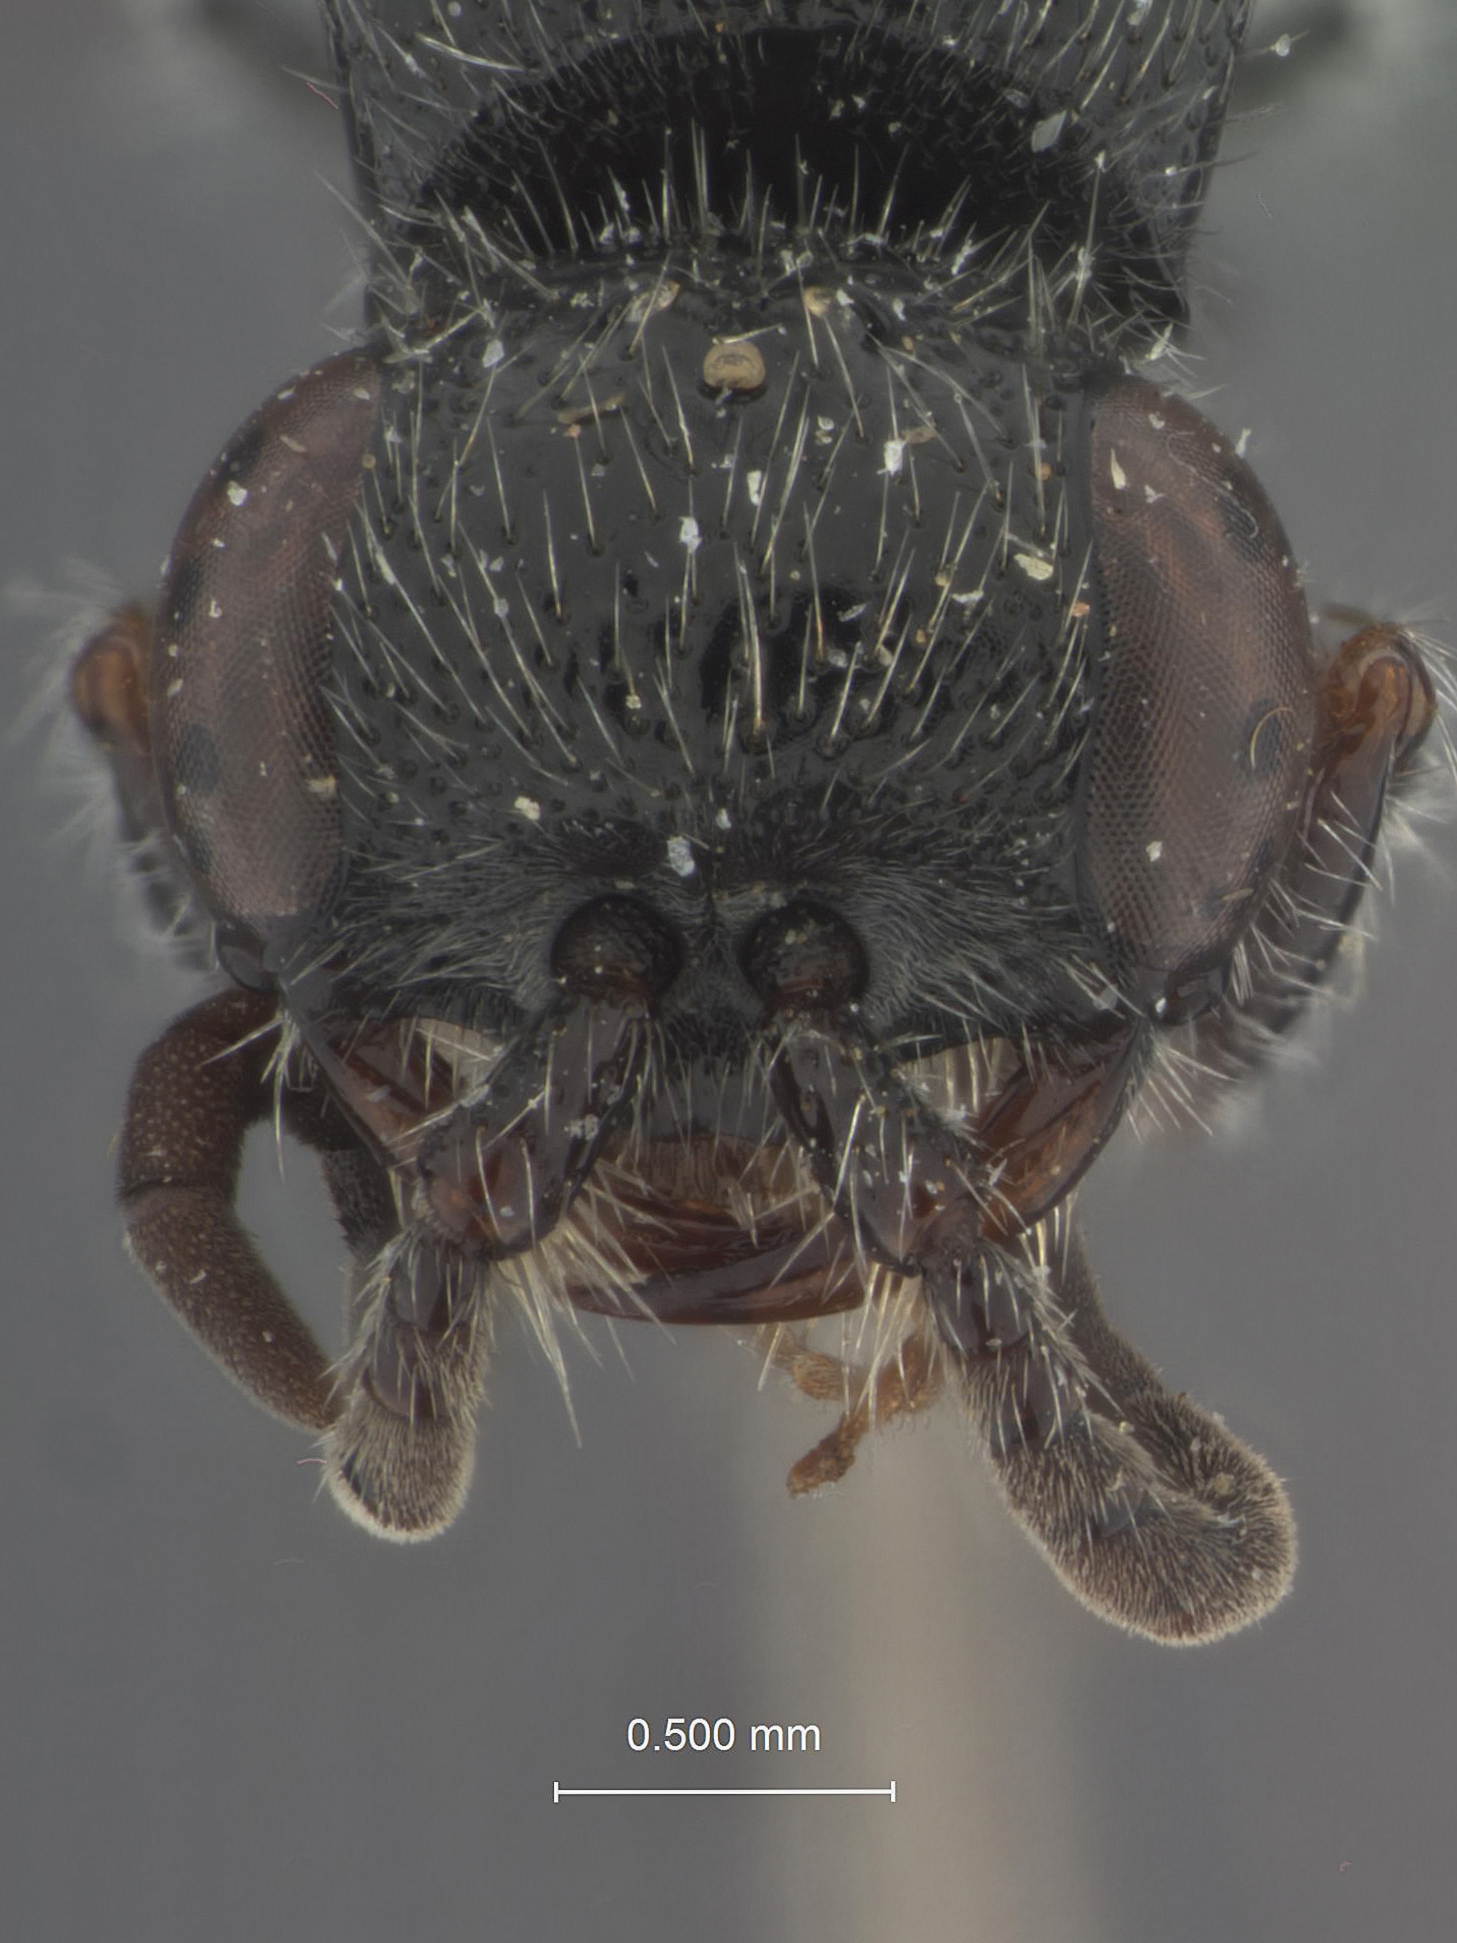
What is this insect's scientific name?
Tiphia fennahi
